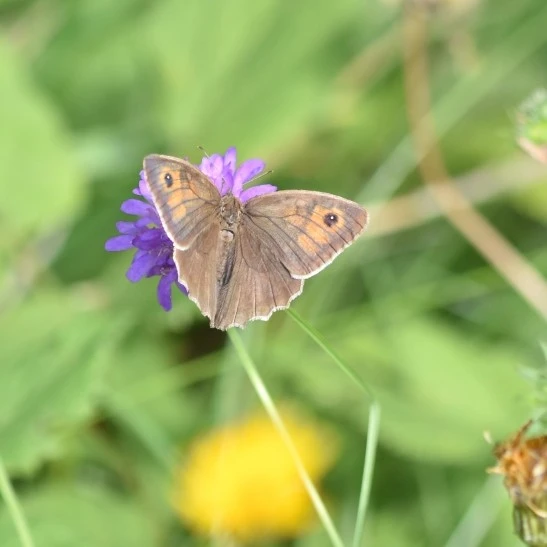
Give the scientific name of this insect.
Maniola jurtina
